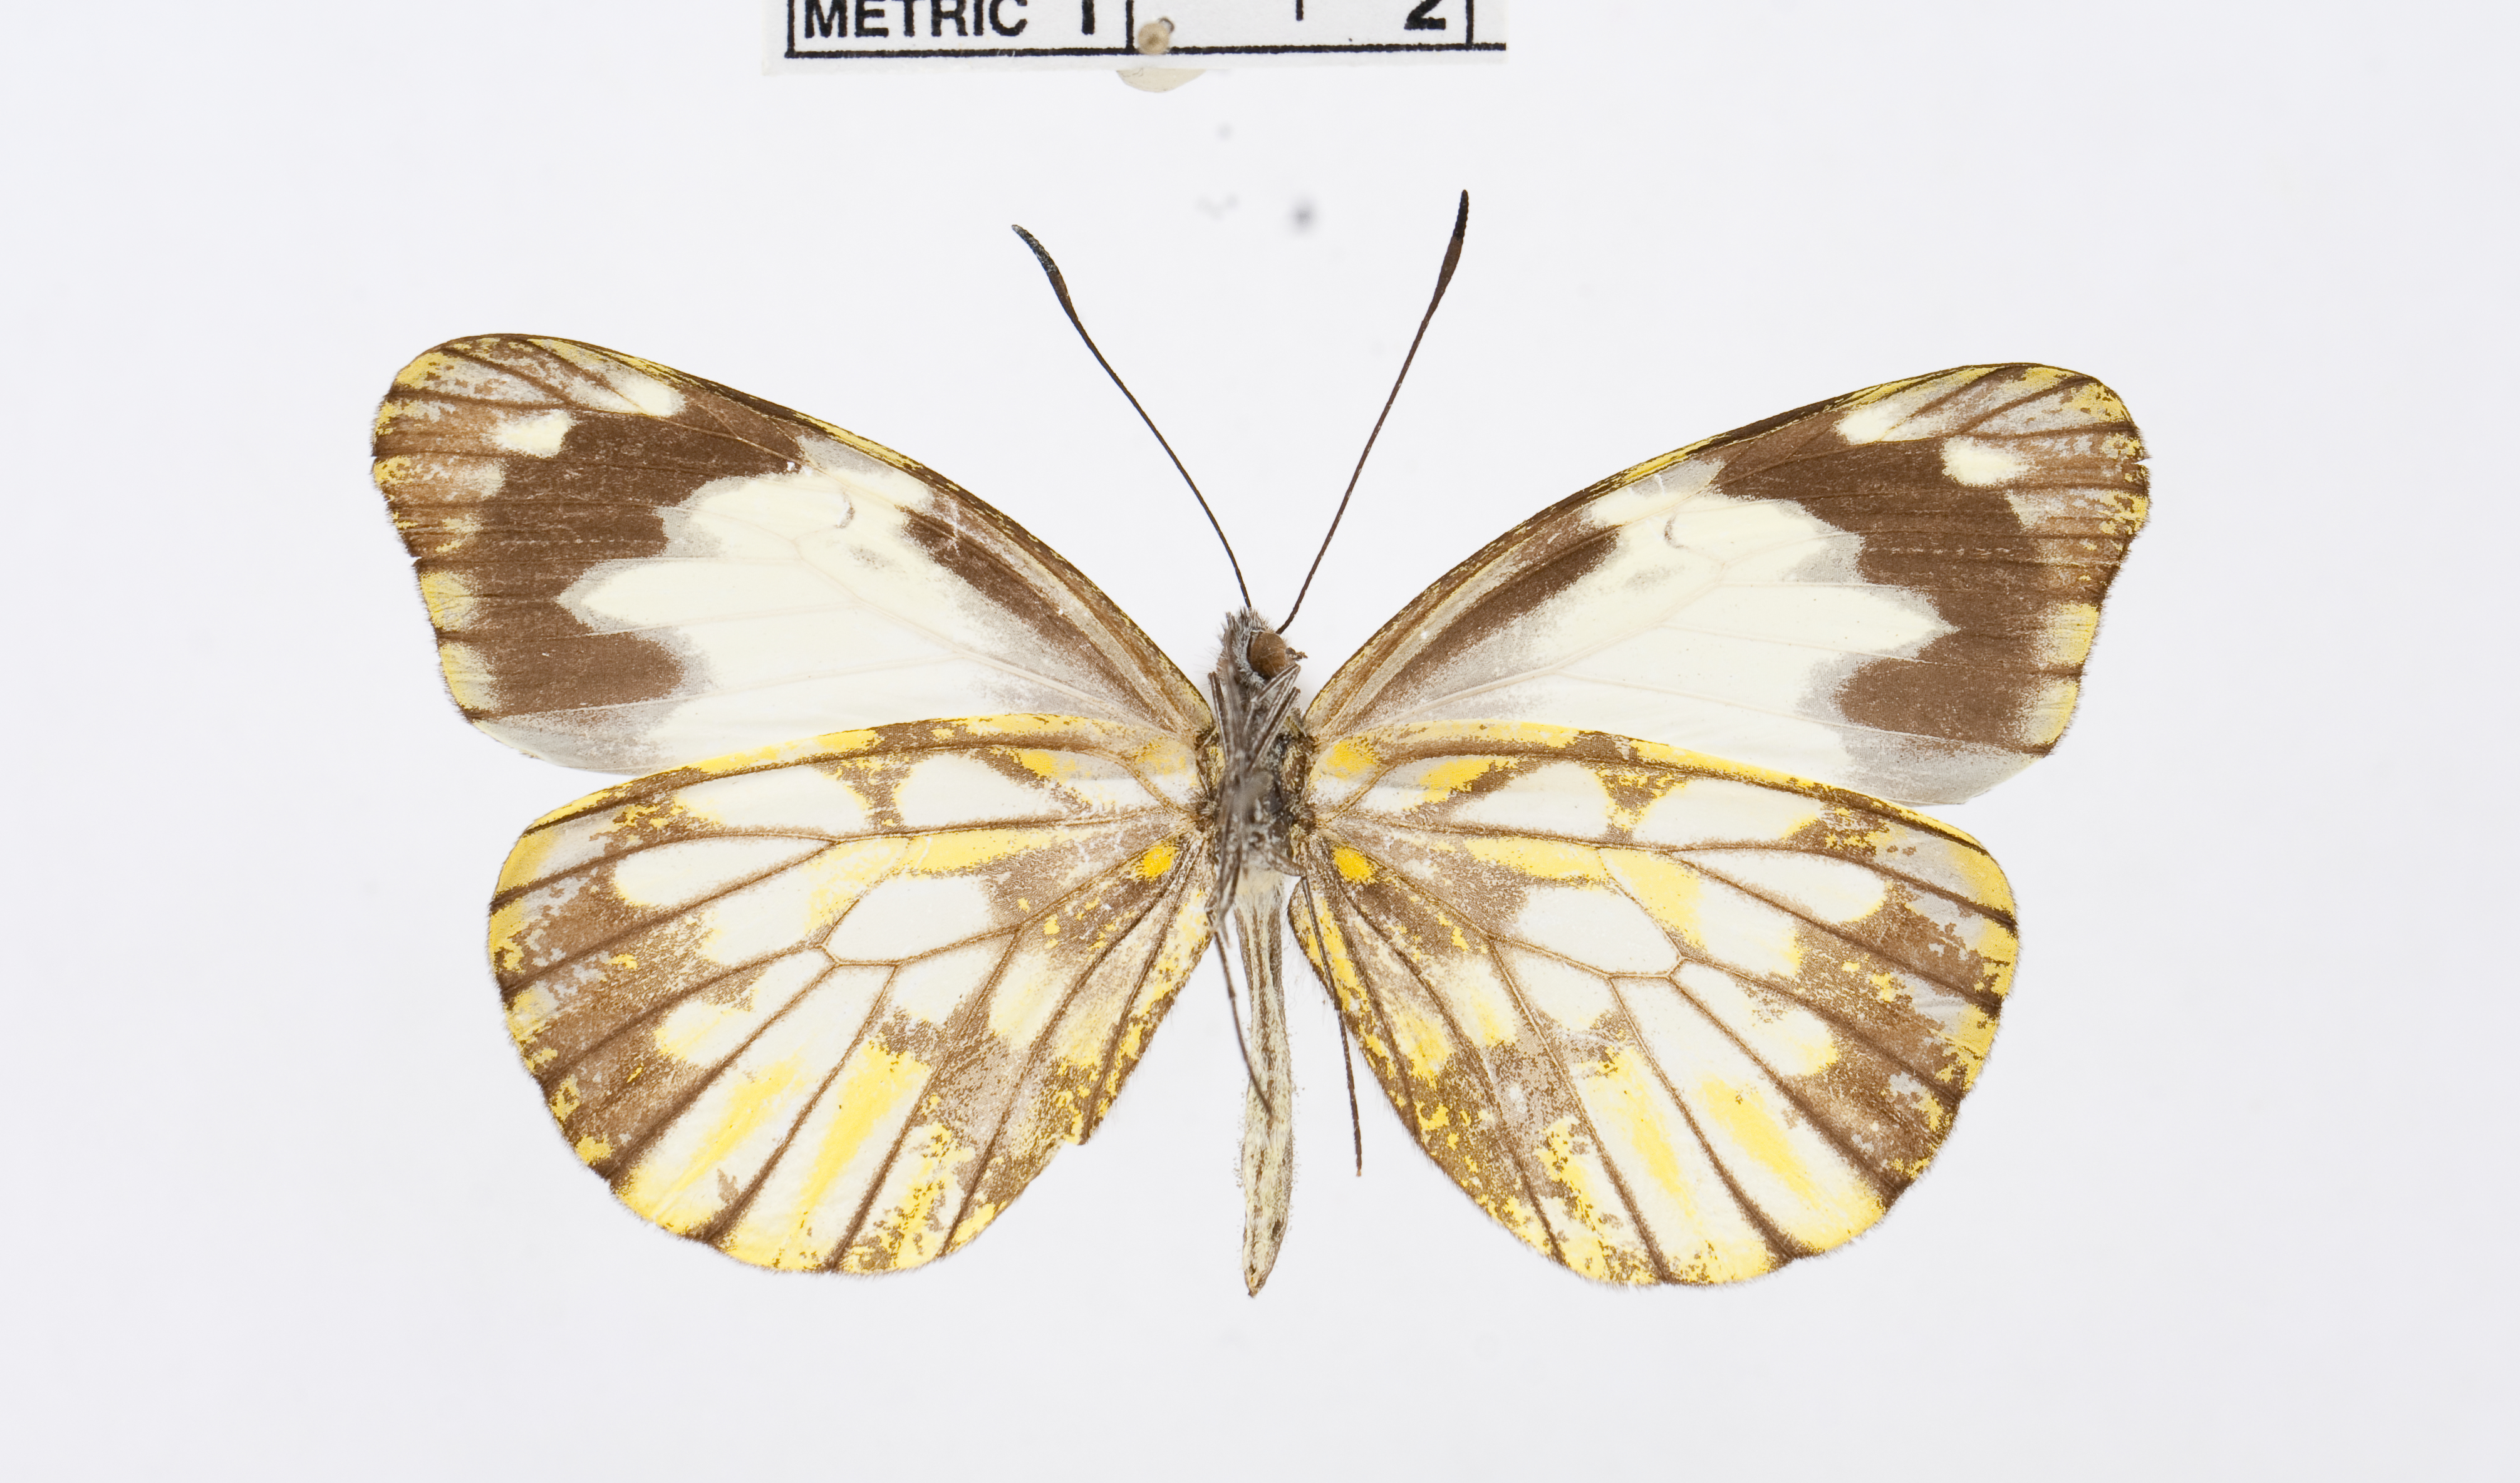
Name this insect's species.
Dismorphia lewyi
